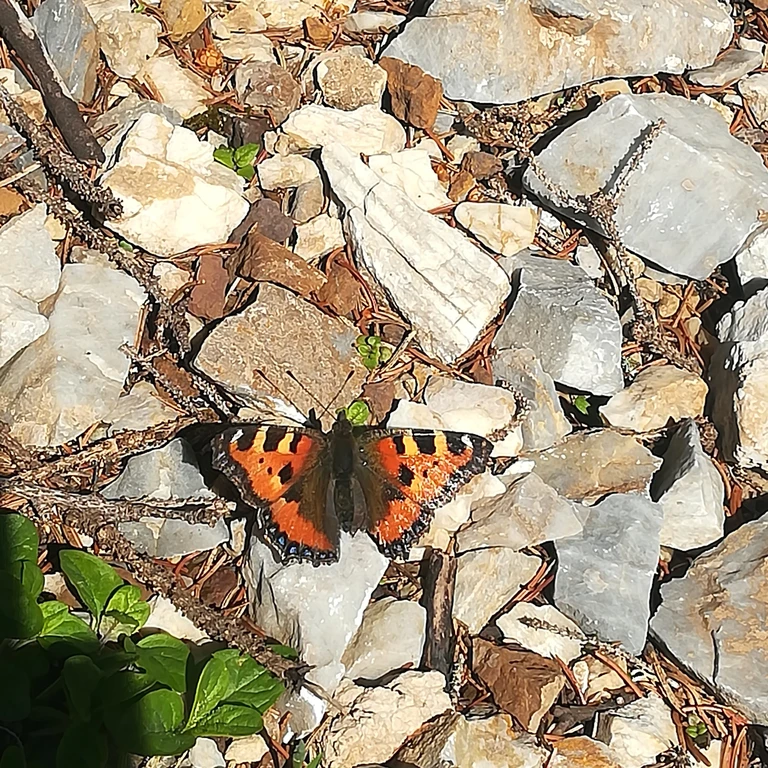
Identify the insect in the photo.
Aglais urticae
